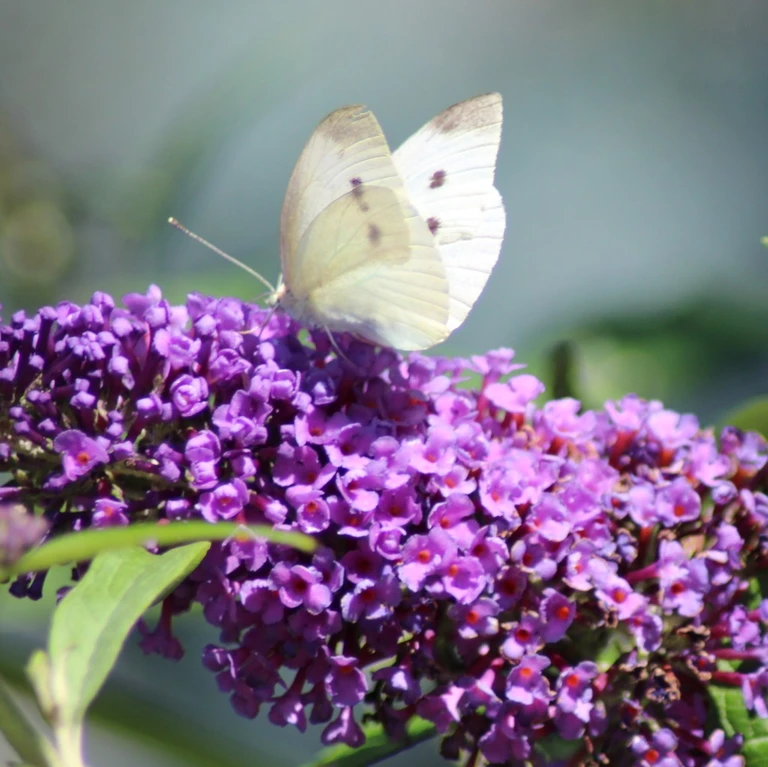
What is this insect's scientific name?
Pieris rapae
